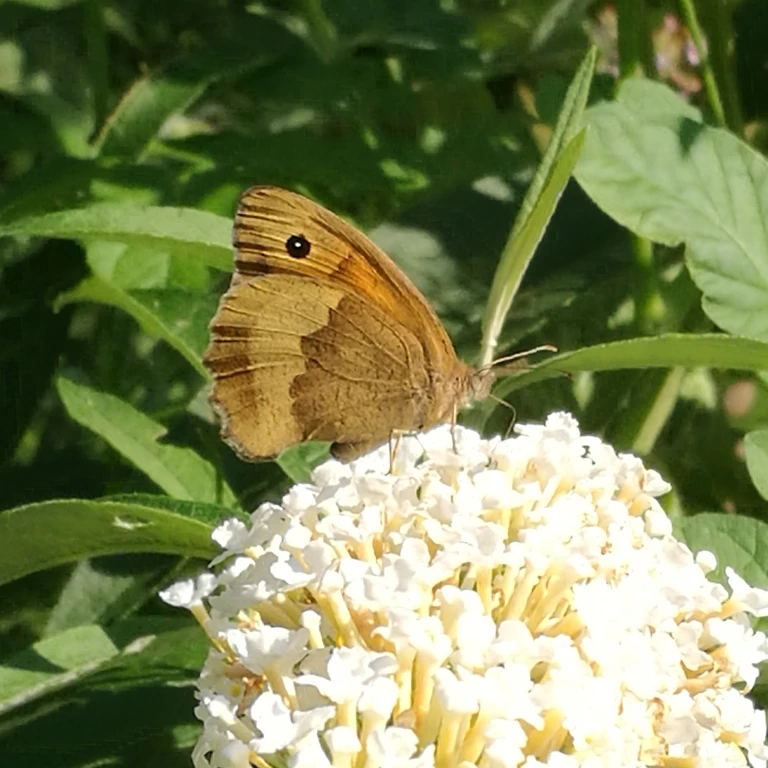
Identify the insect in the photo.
Maniola jurtina
